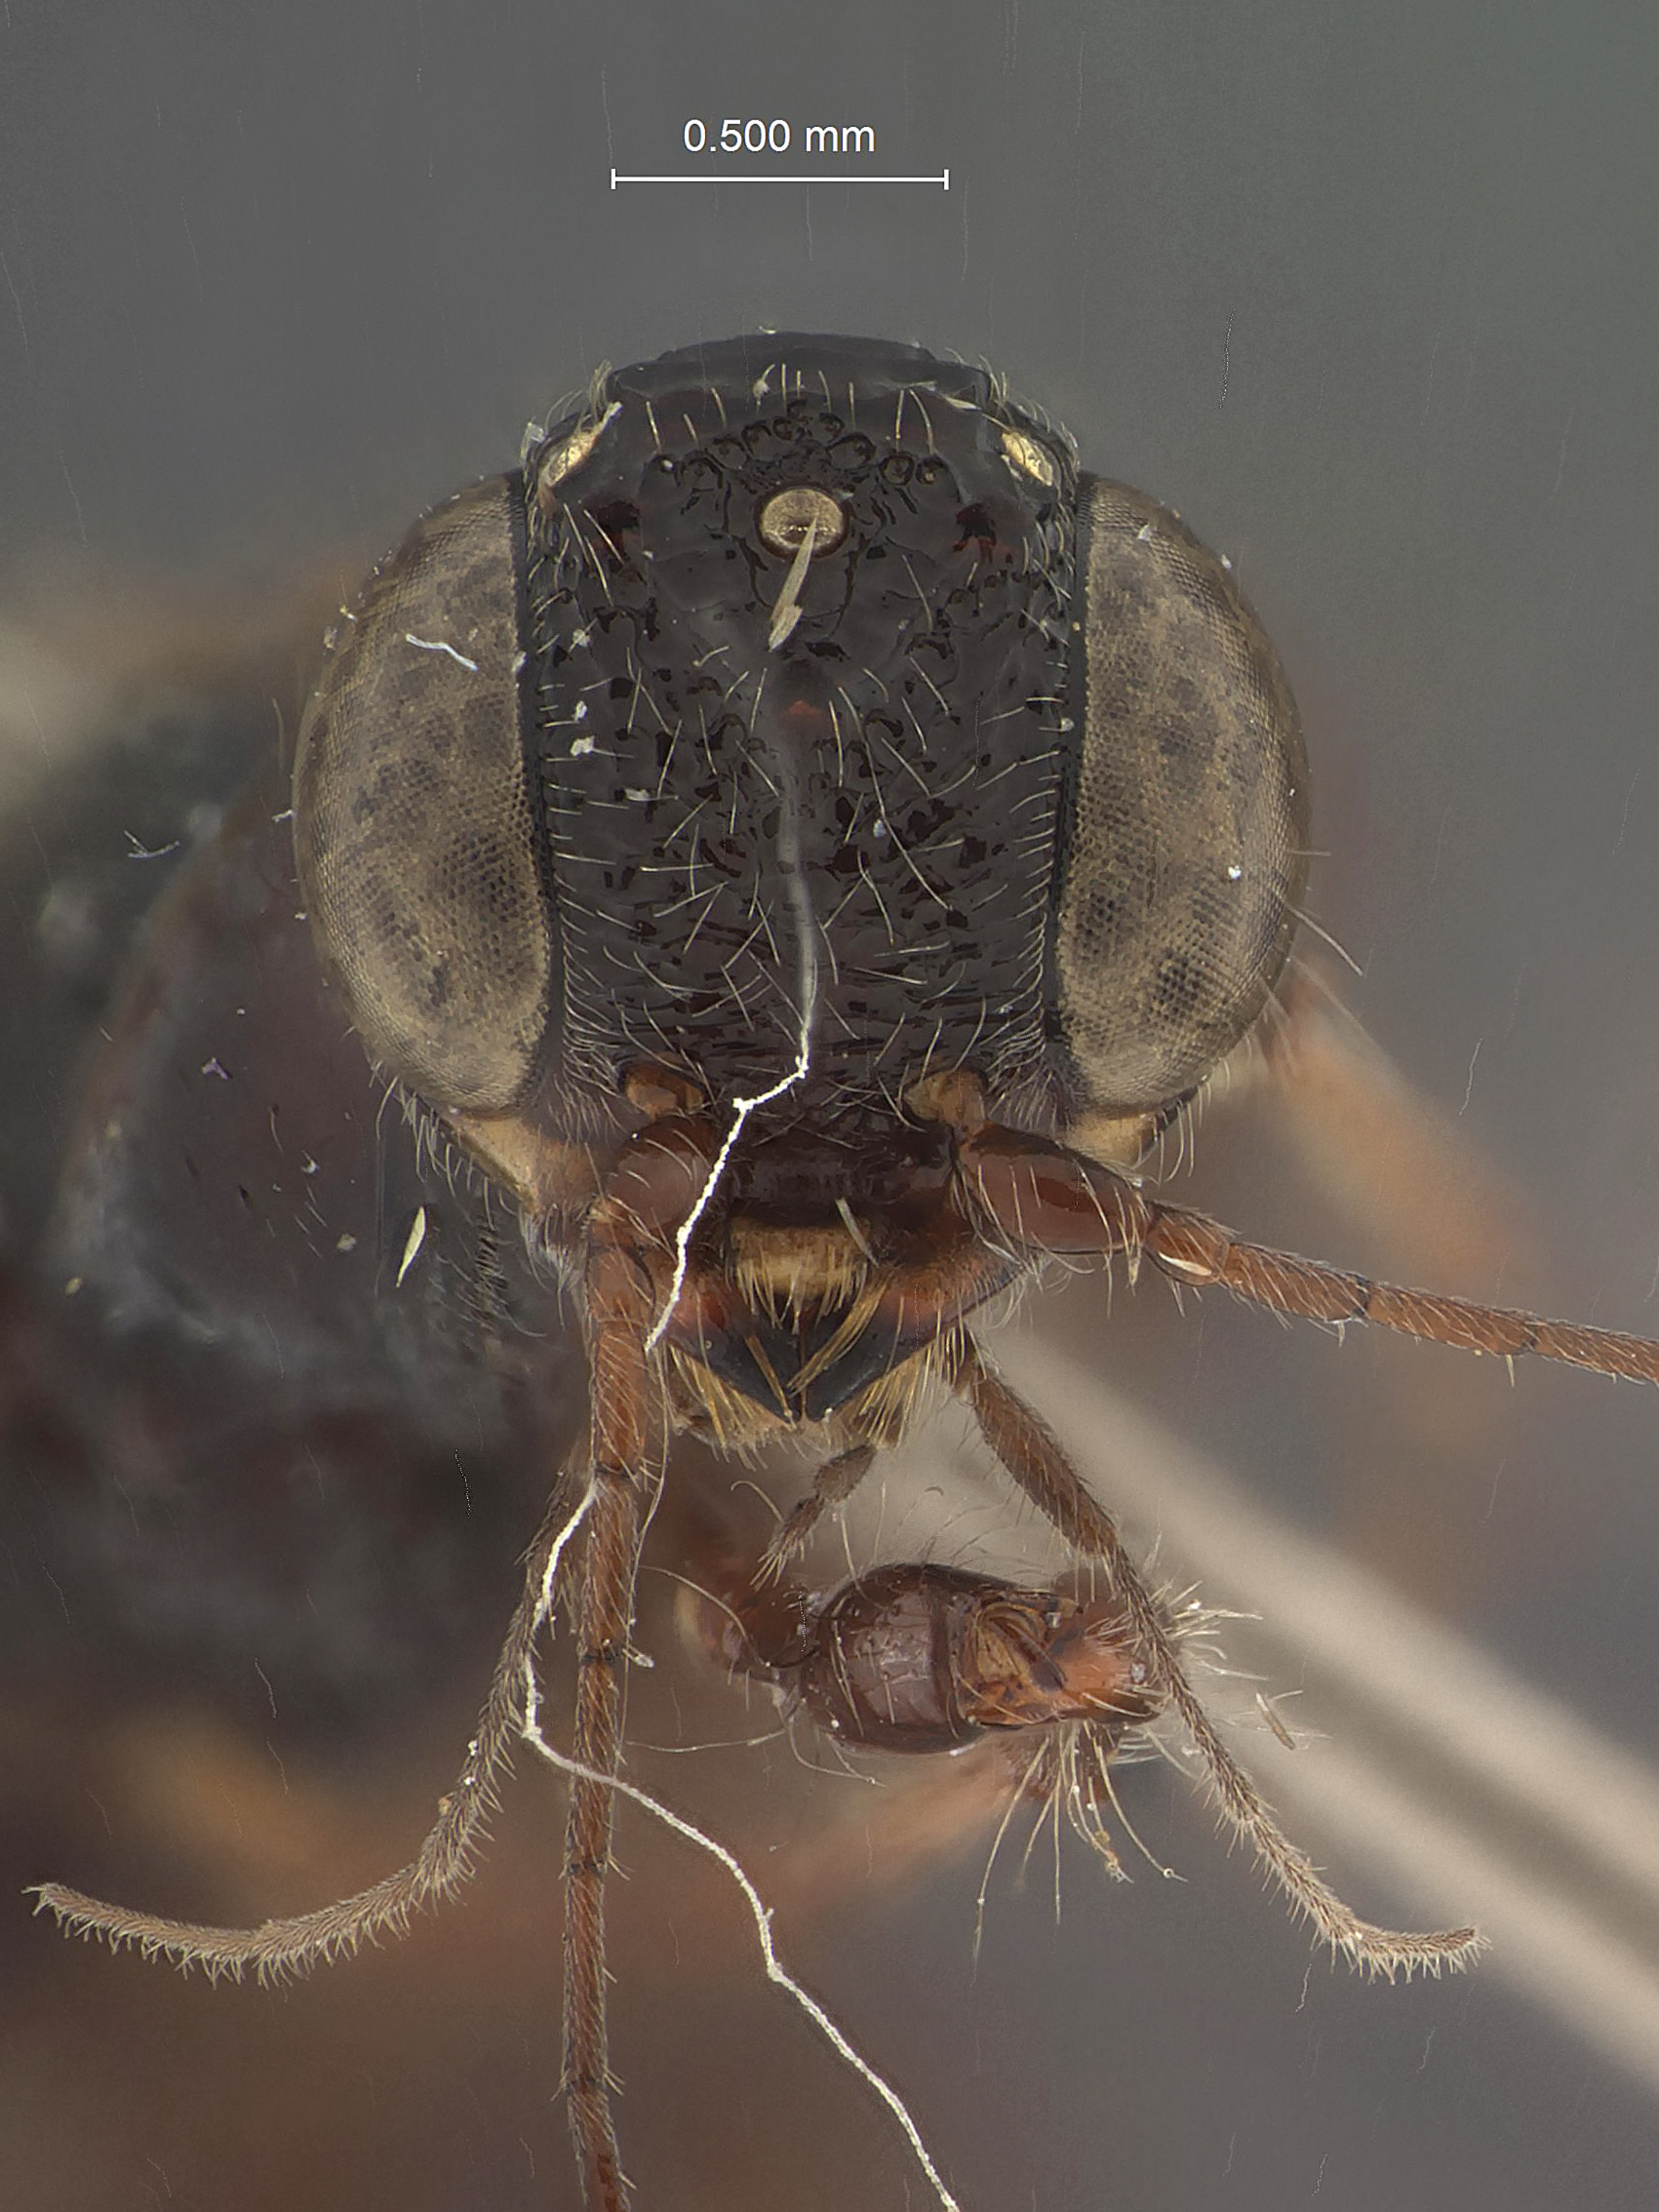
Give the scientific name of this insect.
Megischus krombeini
